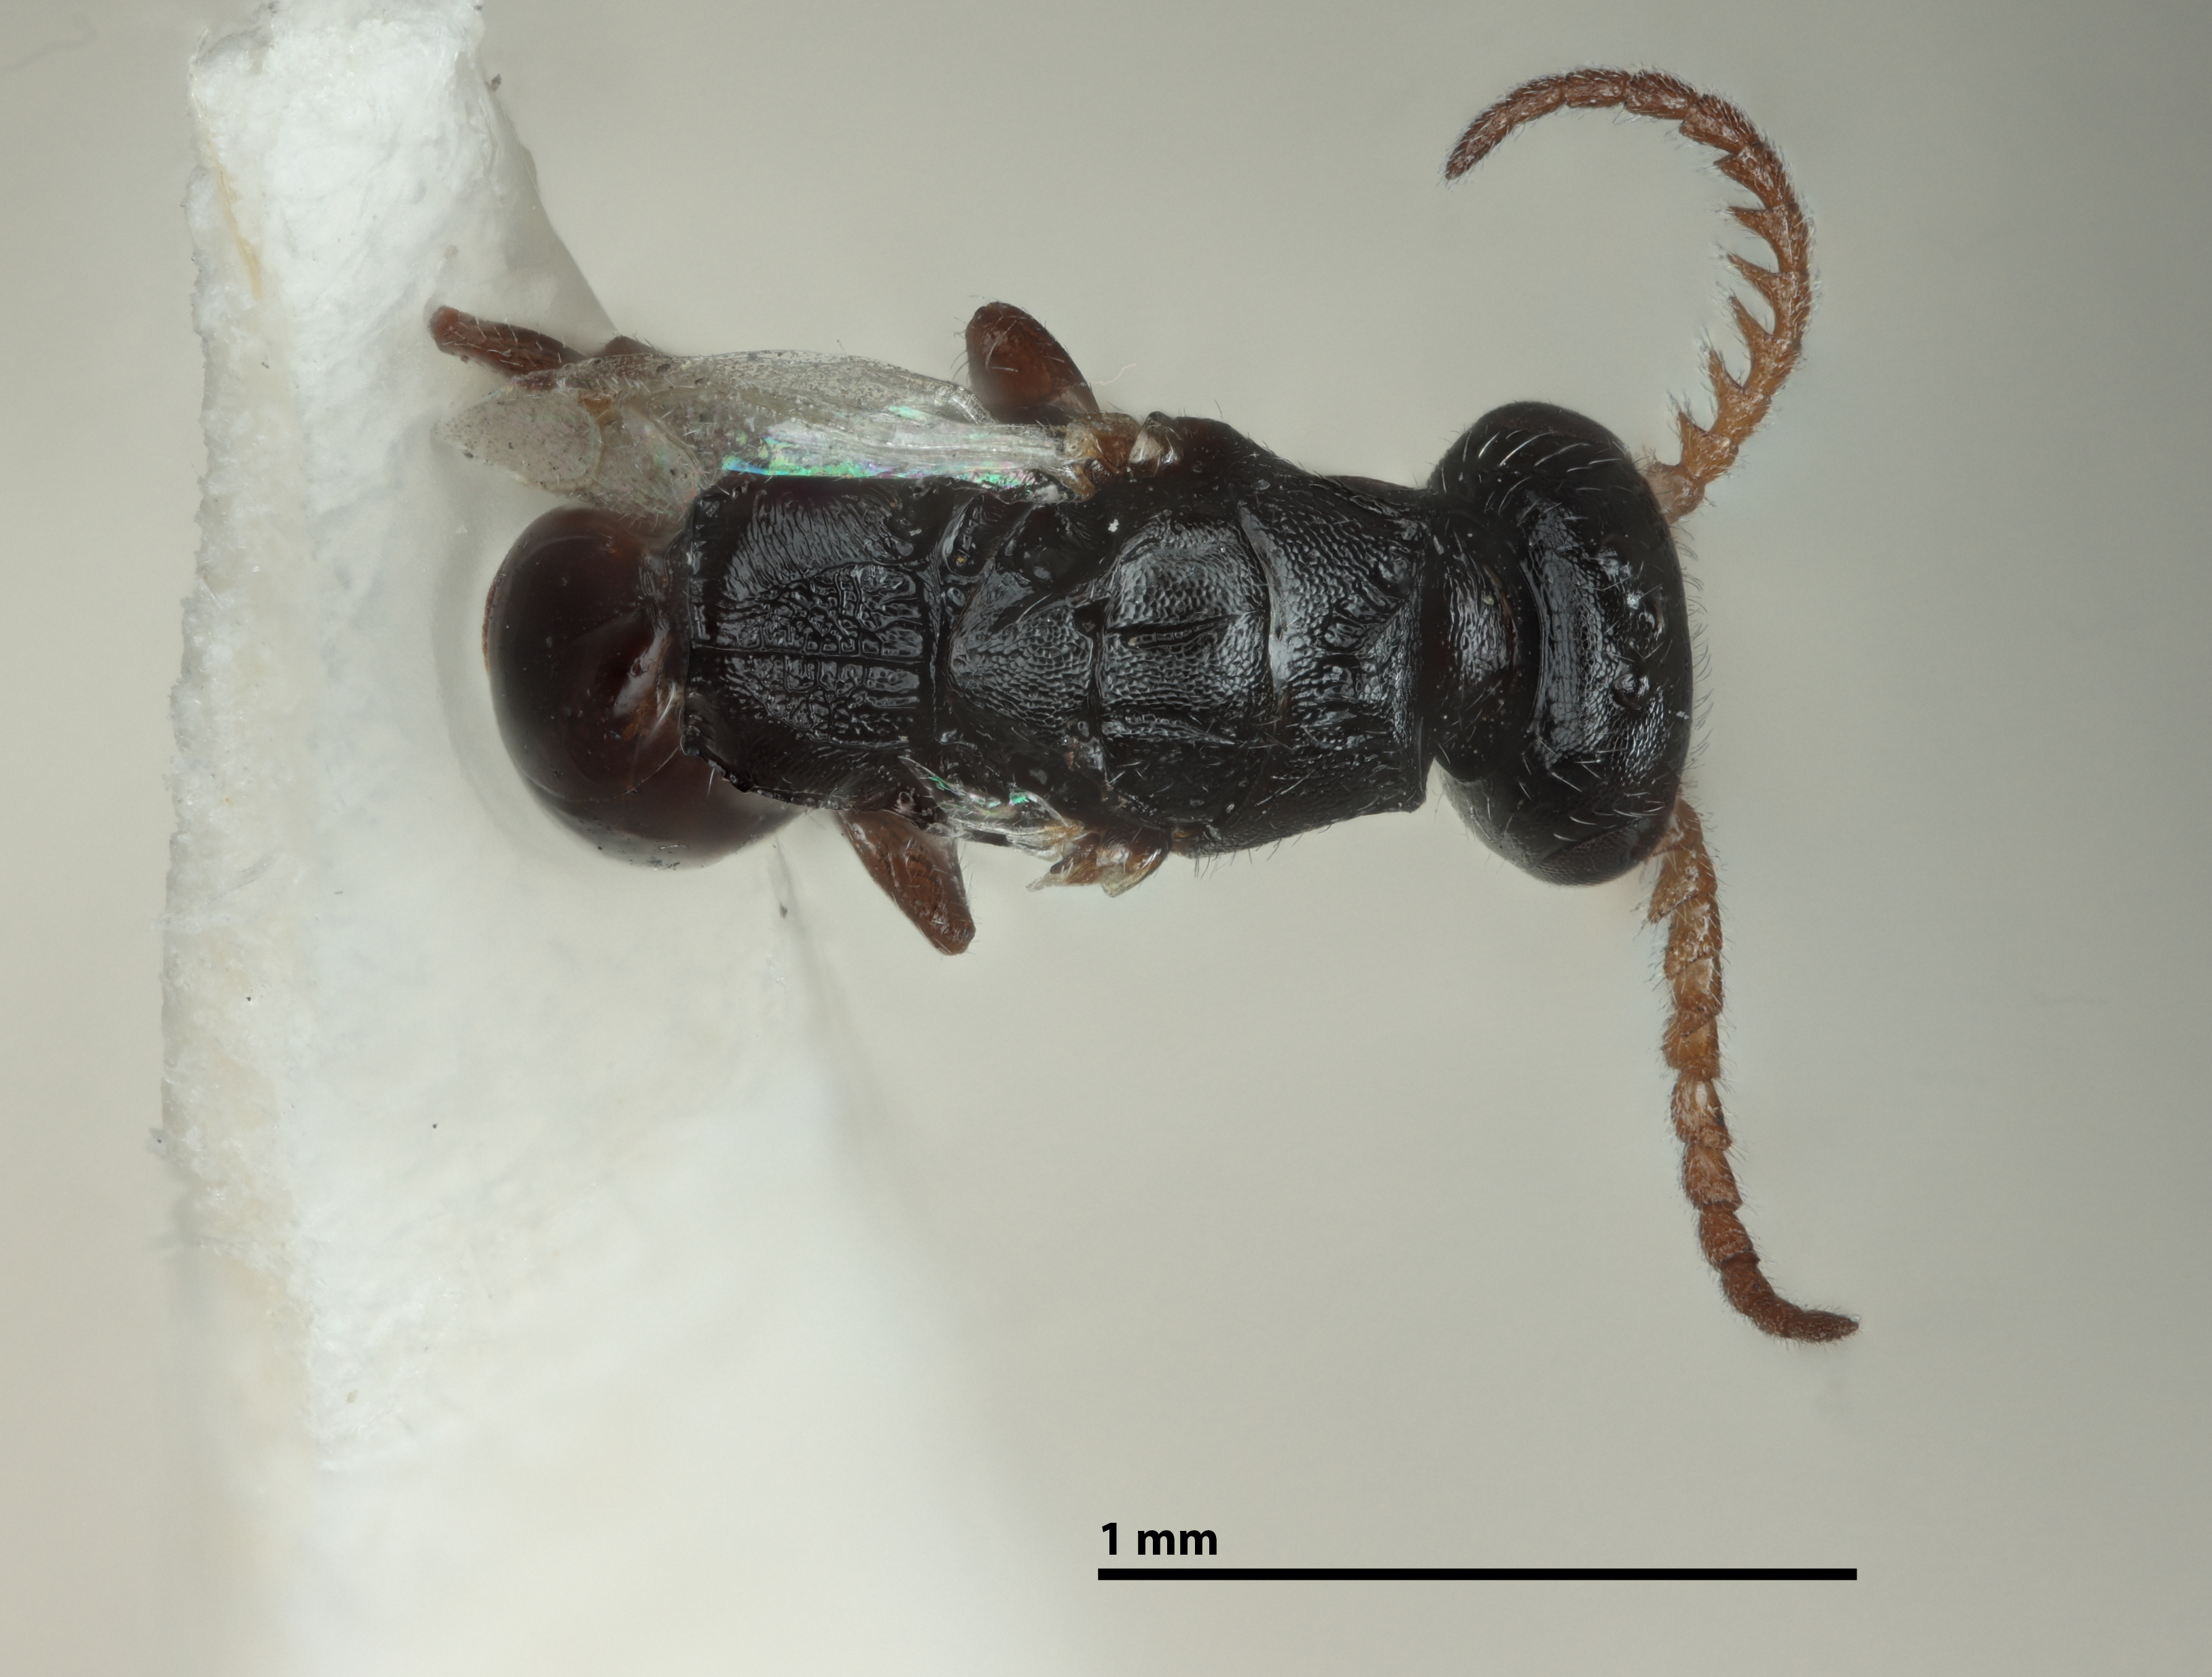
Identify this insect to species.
Calyozina caperata
